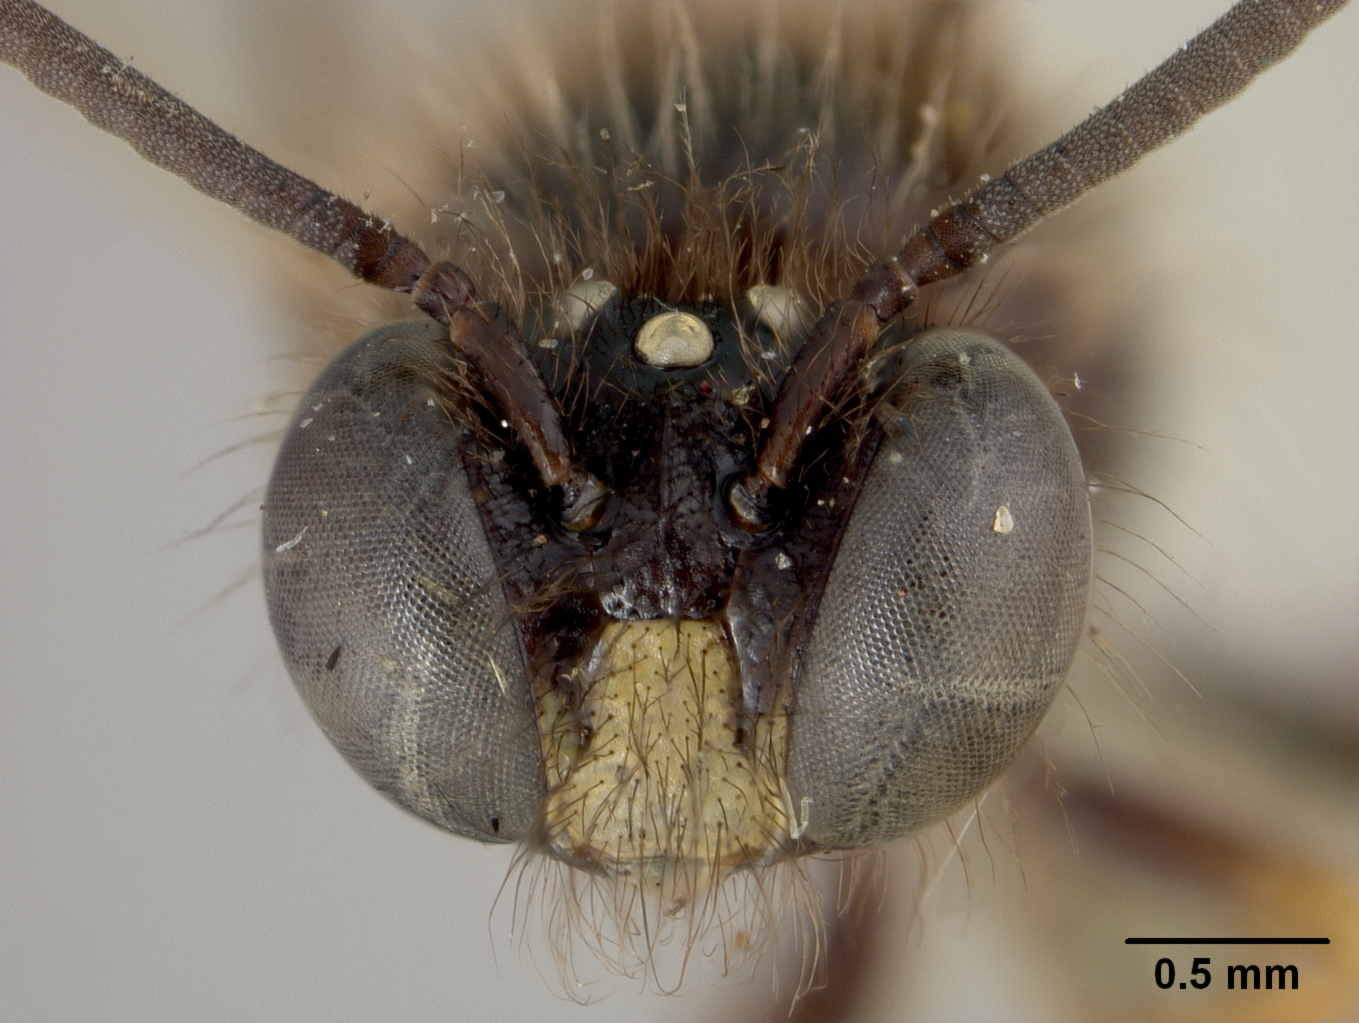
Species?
Exoneura tasmanica
